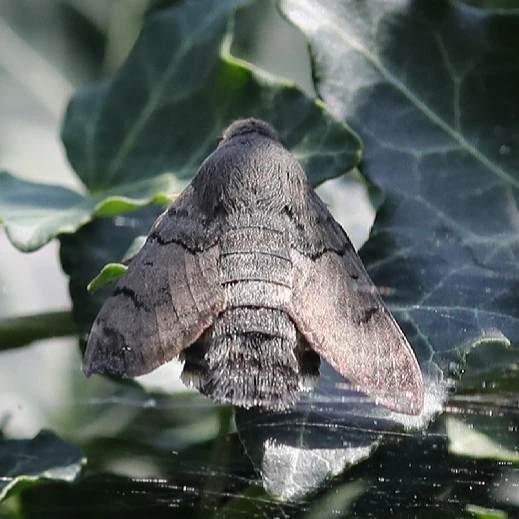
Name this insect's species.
Macroglossum stellatarum
